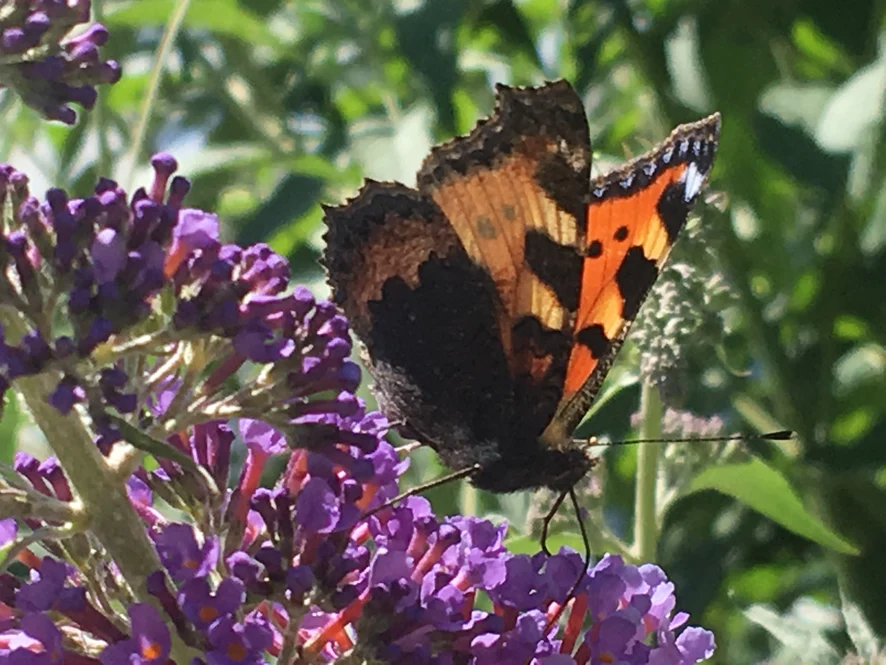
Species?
Aglais urticae
